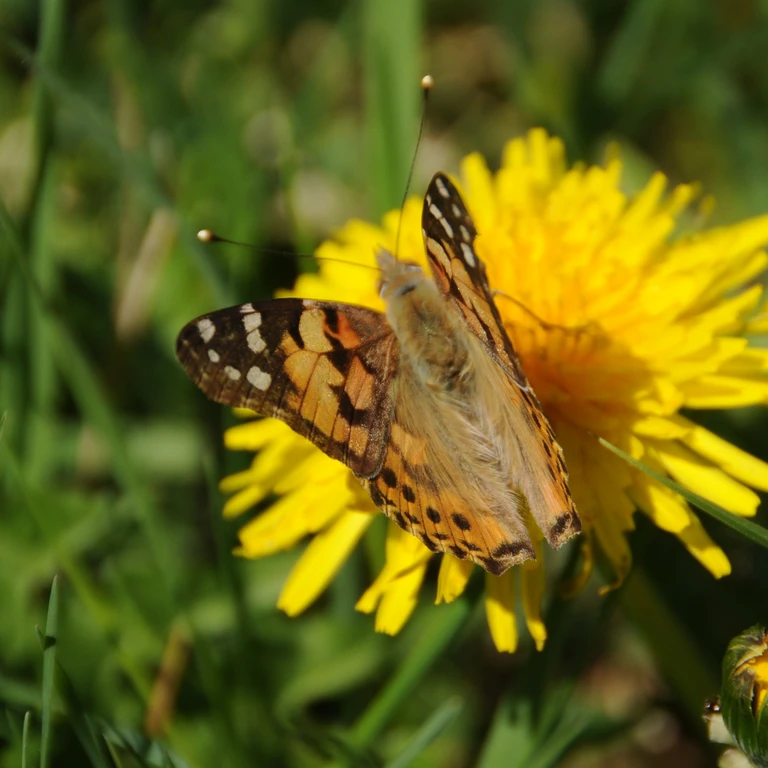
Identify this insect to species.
Vanessa cardui
